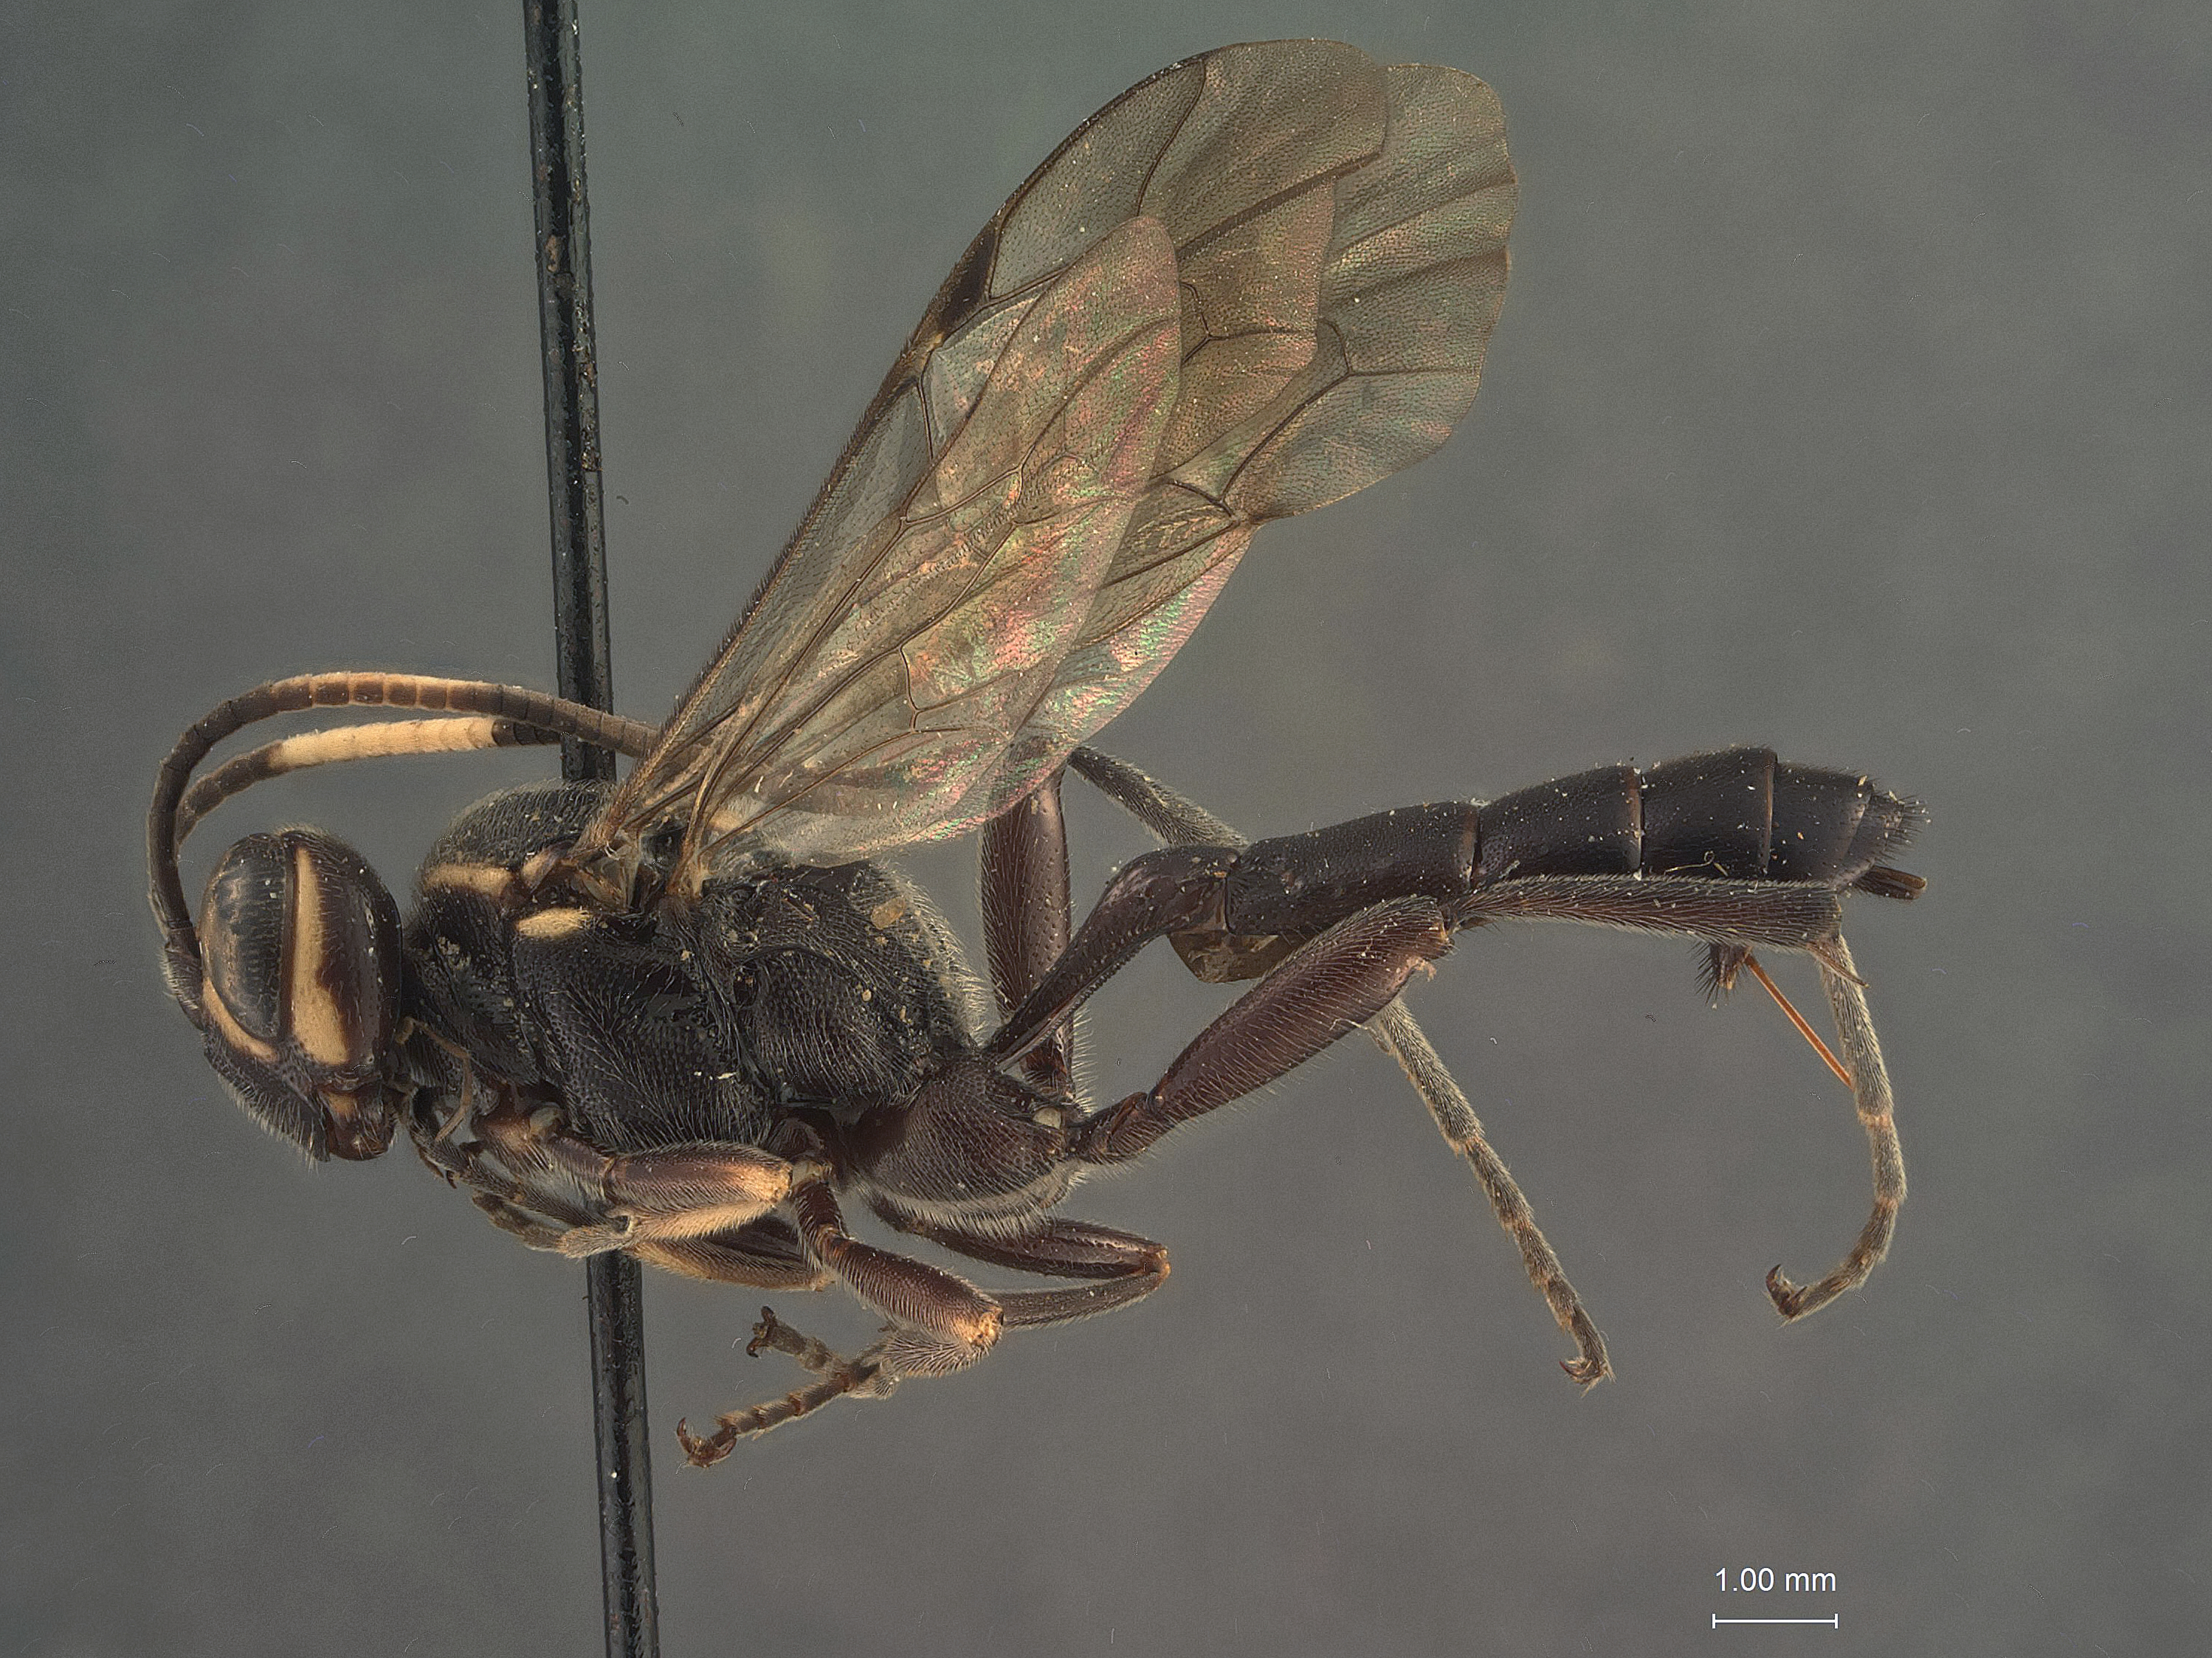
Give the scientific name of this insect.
Coelichneumon quadraticeps
